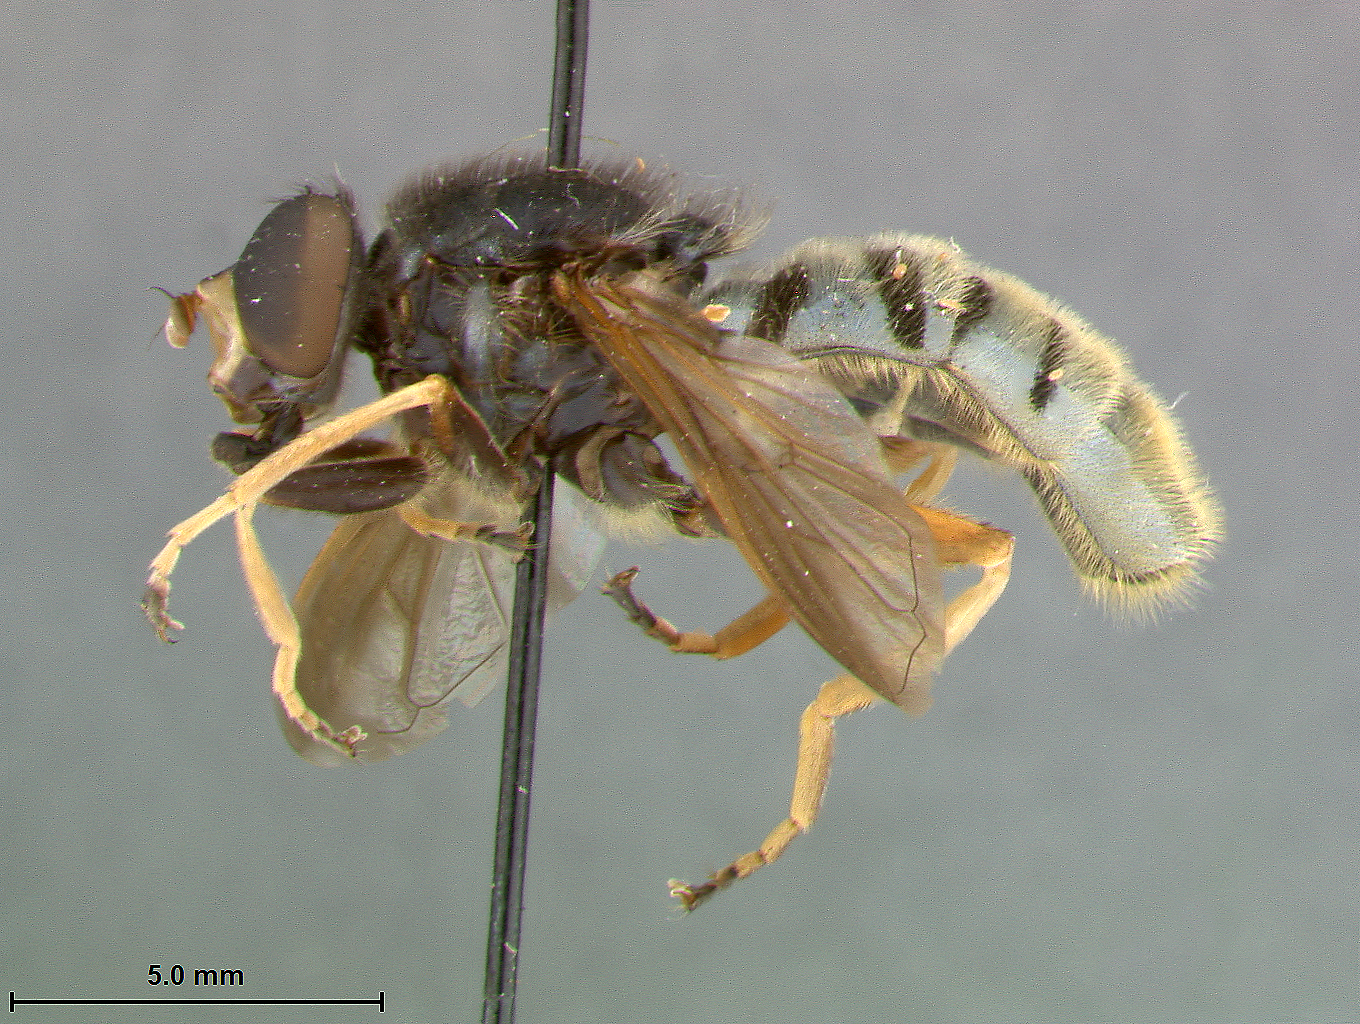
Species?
Caliprobola opacus
